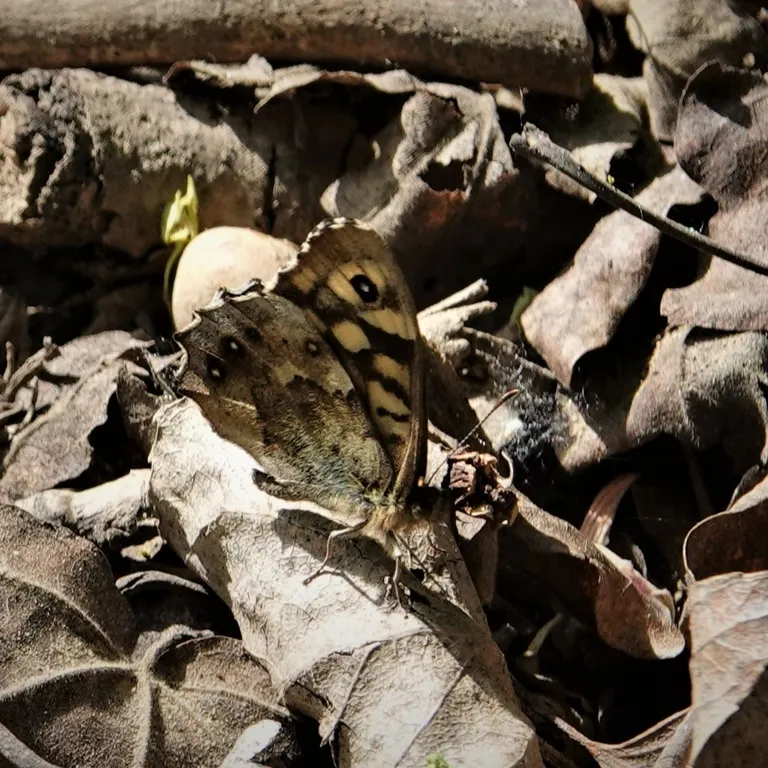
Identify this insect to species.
Pararge aegeria
